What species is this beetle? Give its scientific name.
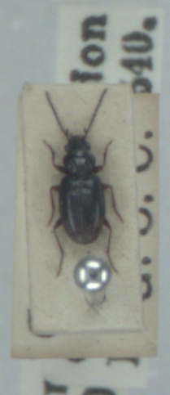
Bembidion lunulatum
